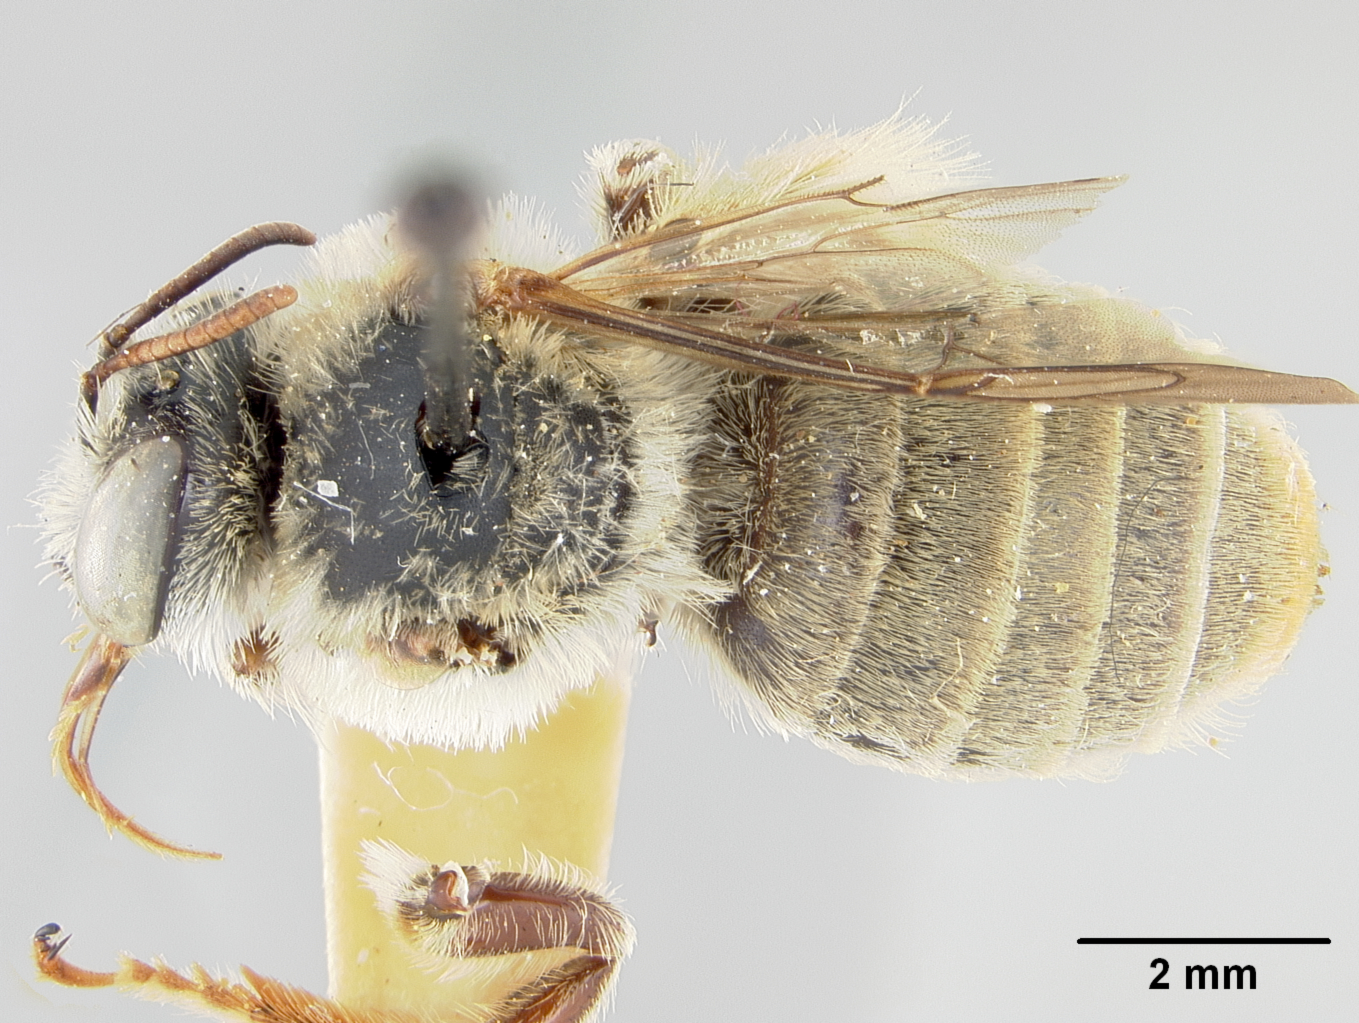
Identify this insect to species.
Diadasia tropicalis (also Dasiapis tropicalis)
